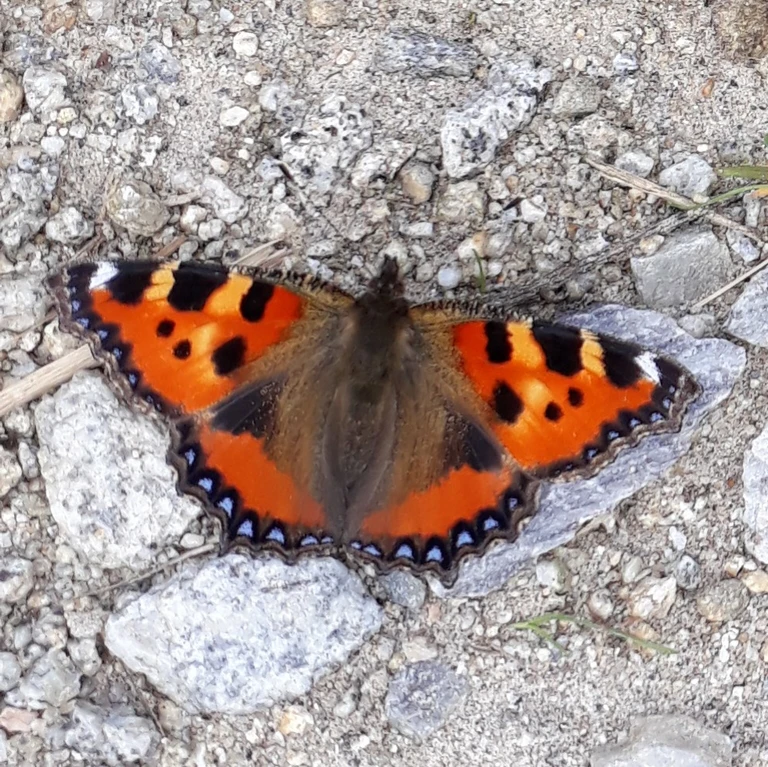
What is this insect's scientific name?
Aglais urticae
